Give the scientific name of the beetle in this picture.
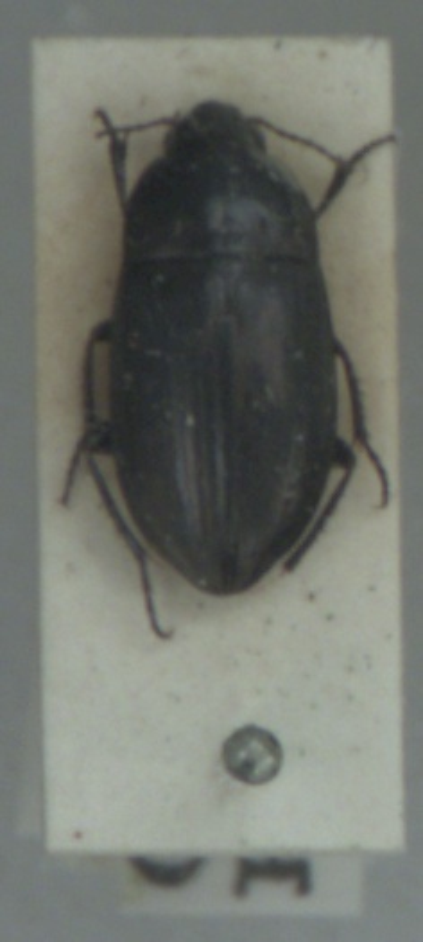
Amara famelica
